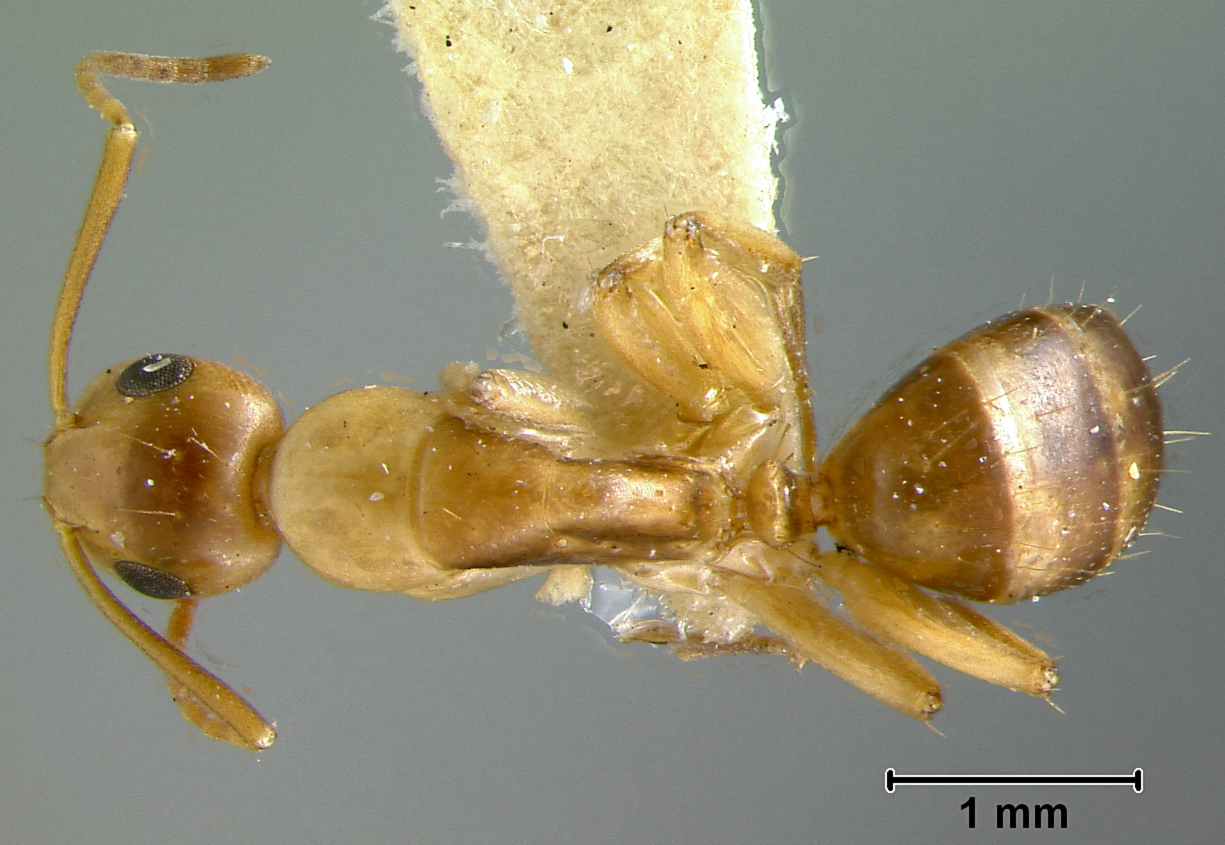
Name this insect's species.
Camponotus macilentus
